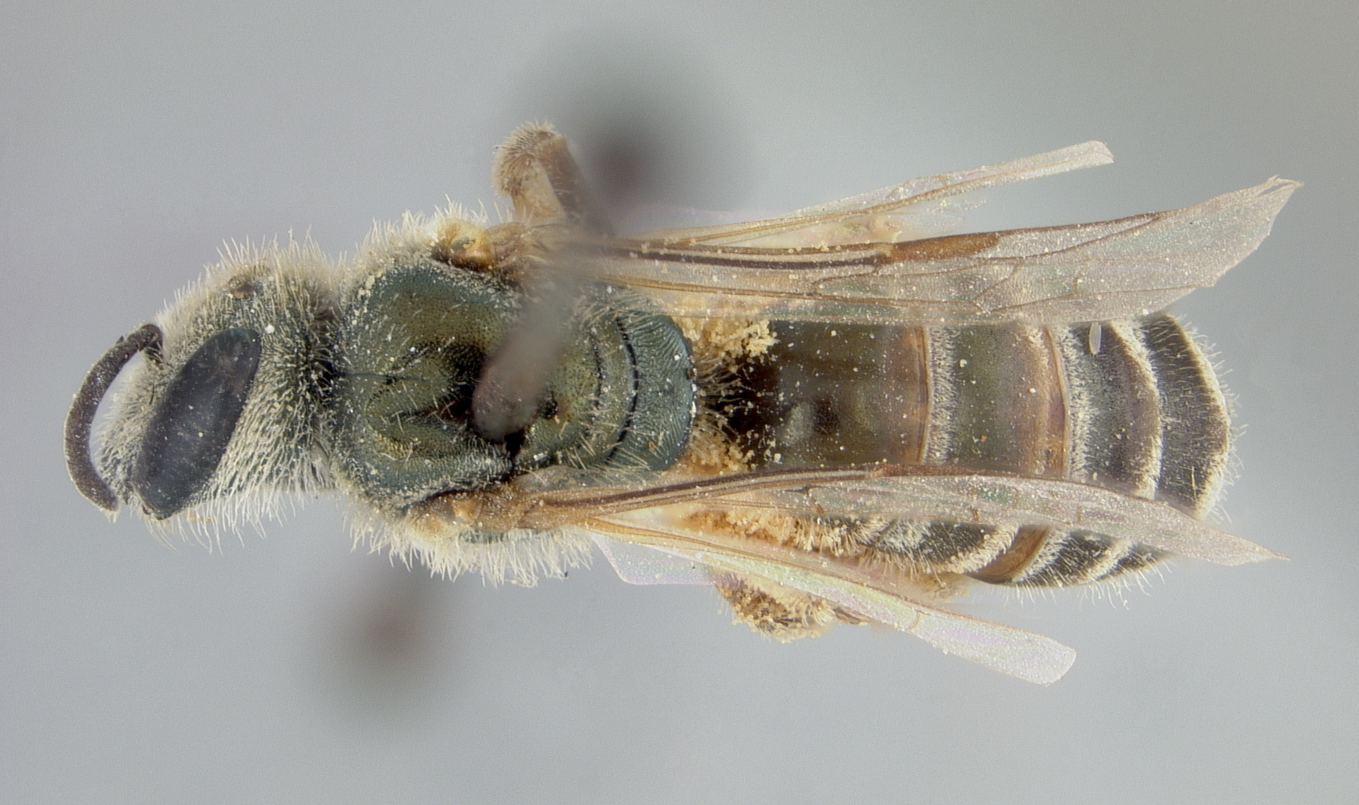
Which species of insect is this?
Halictus hondurasicus
